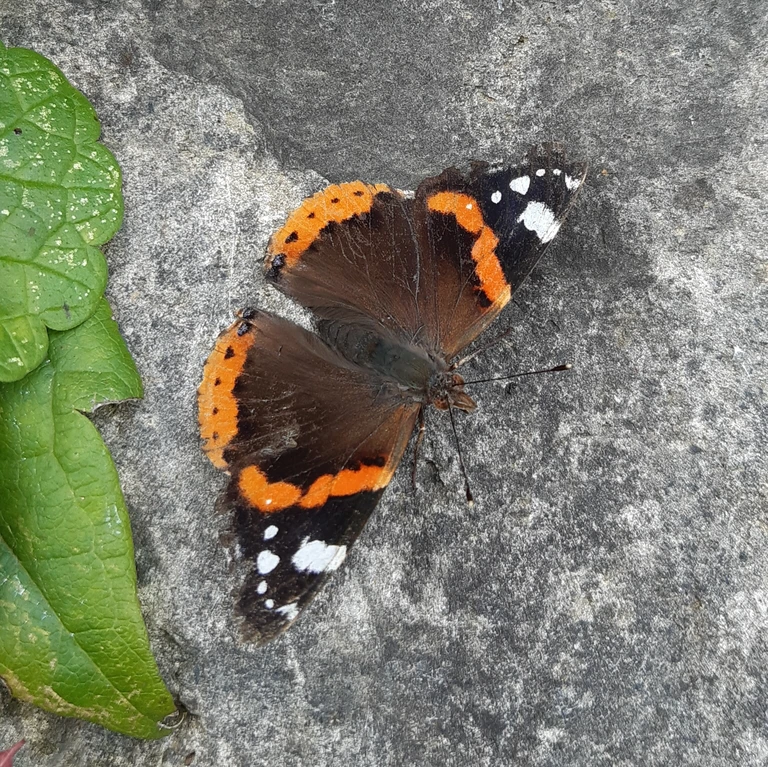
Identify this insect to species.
Vanessa atalanta
